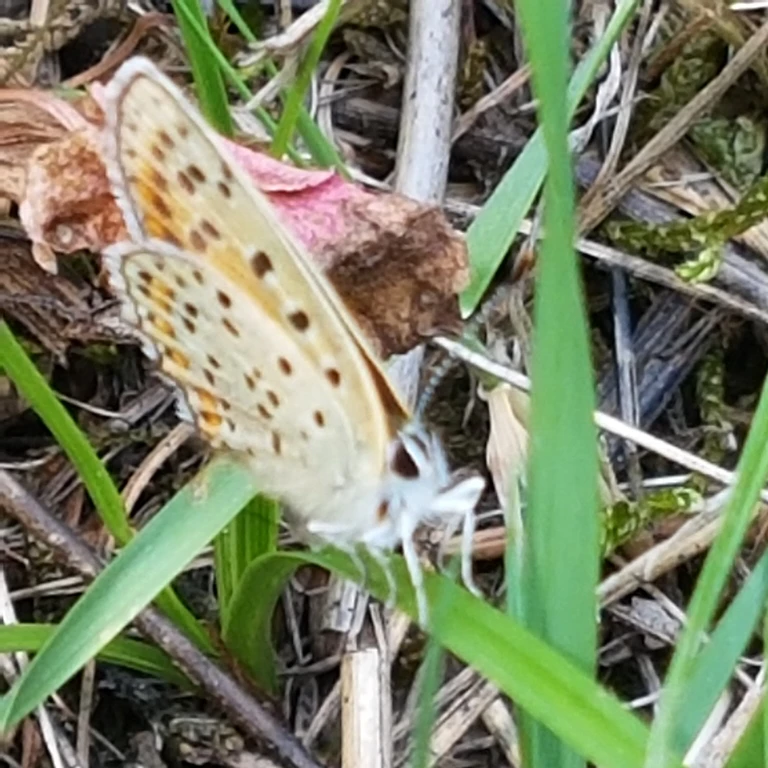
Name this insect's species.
Lycaena tityrus (also Loweia tityrus)
